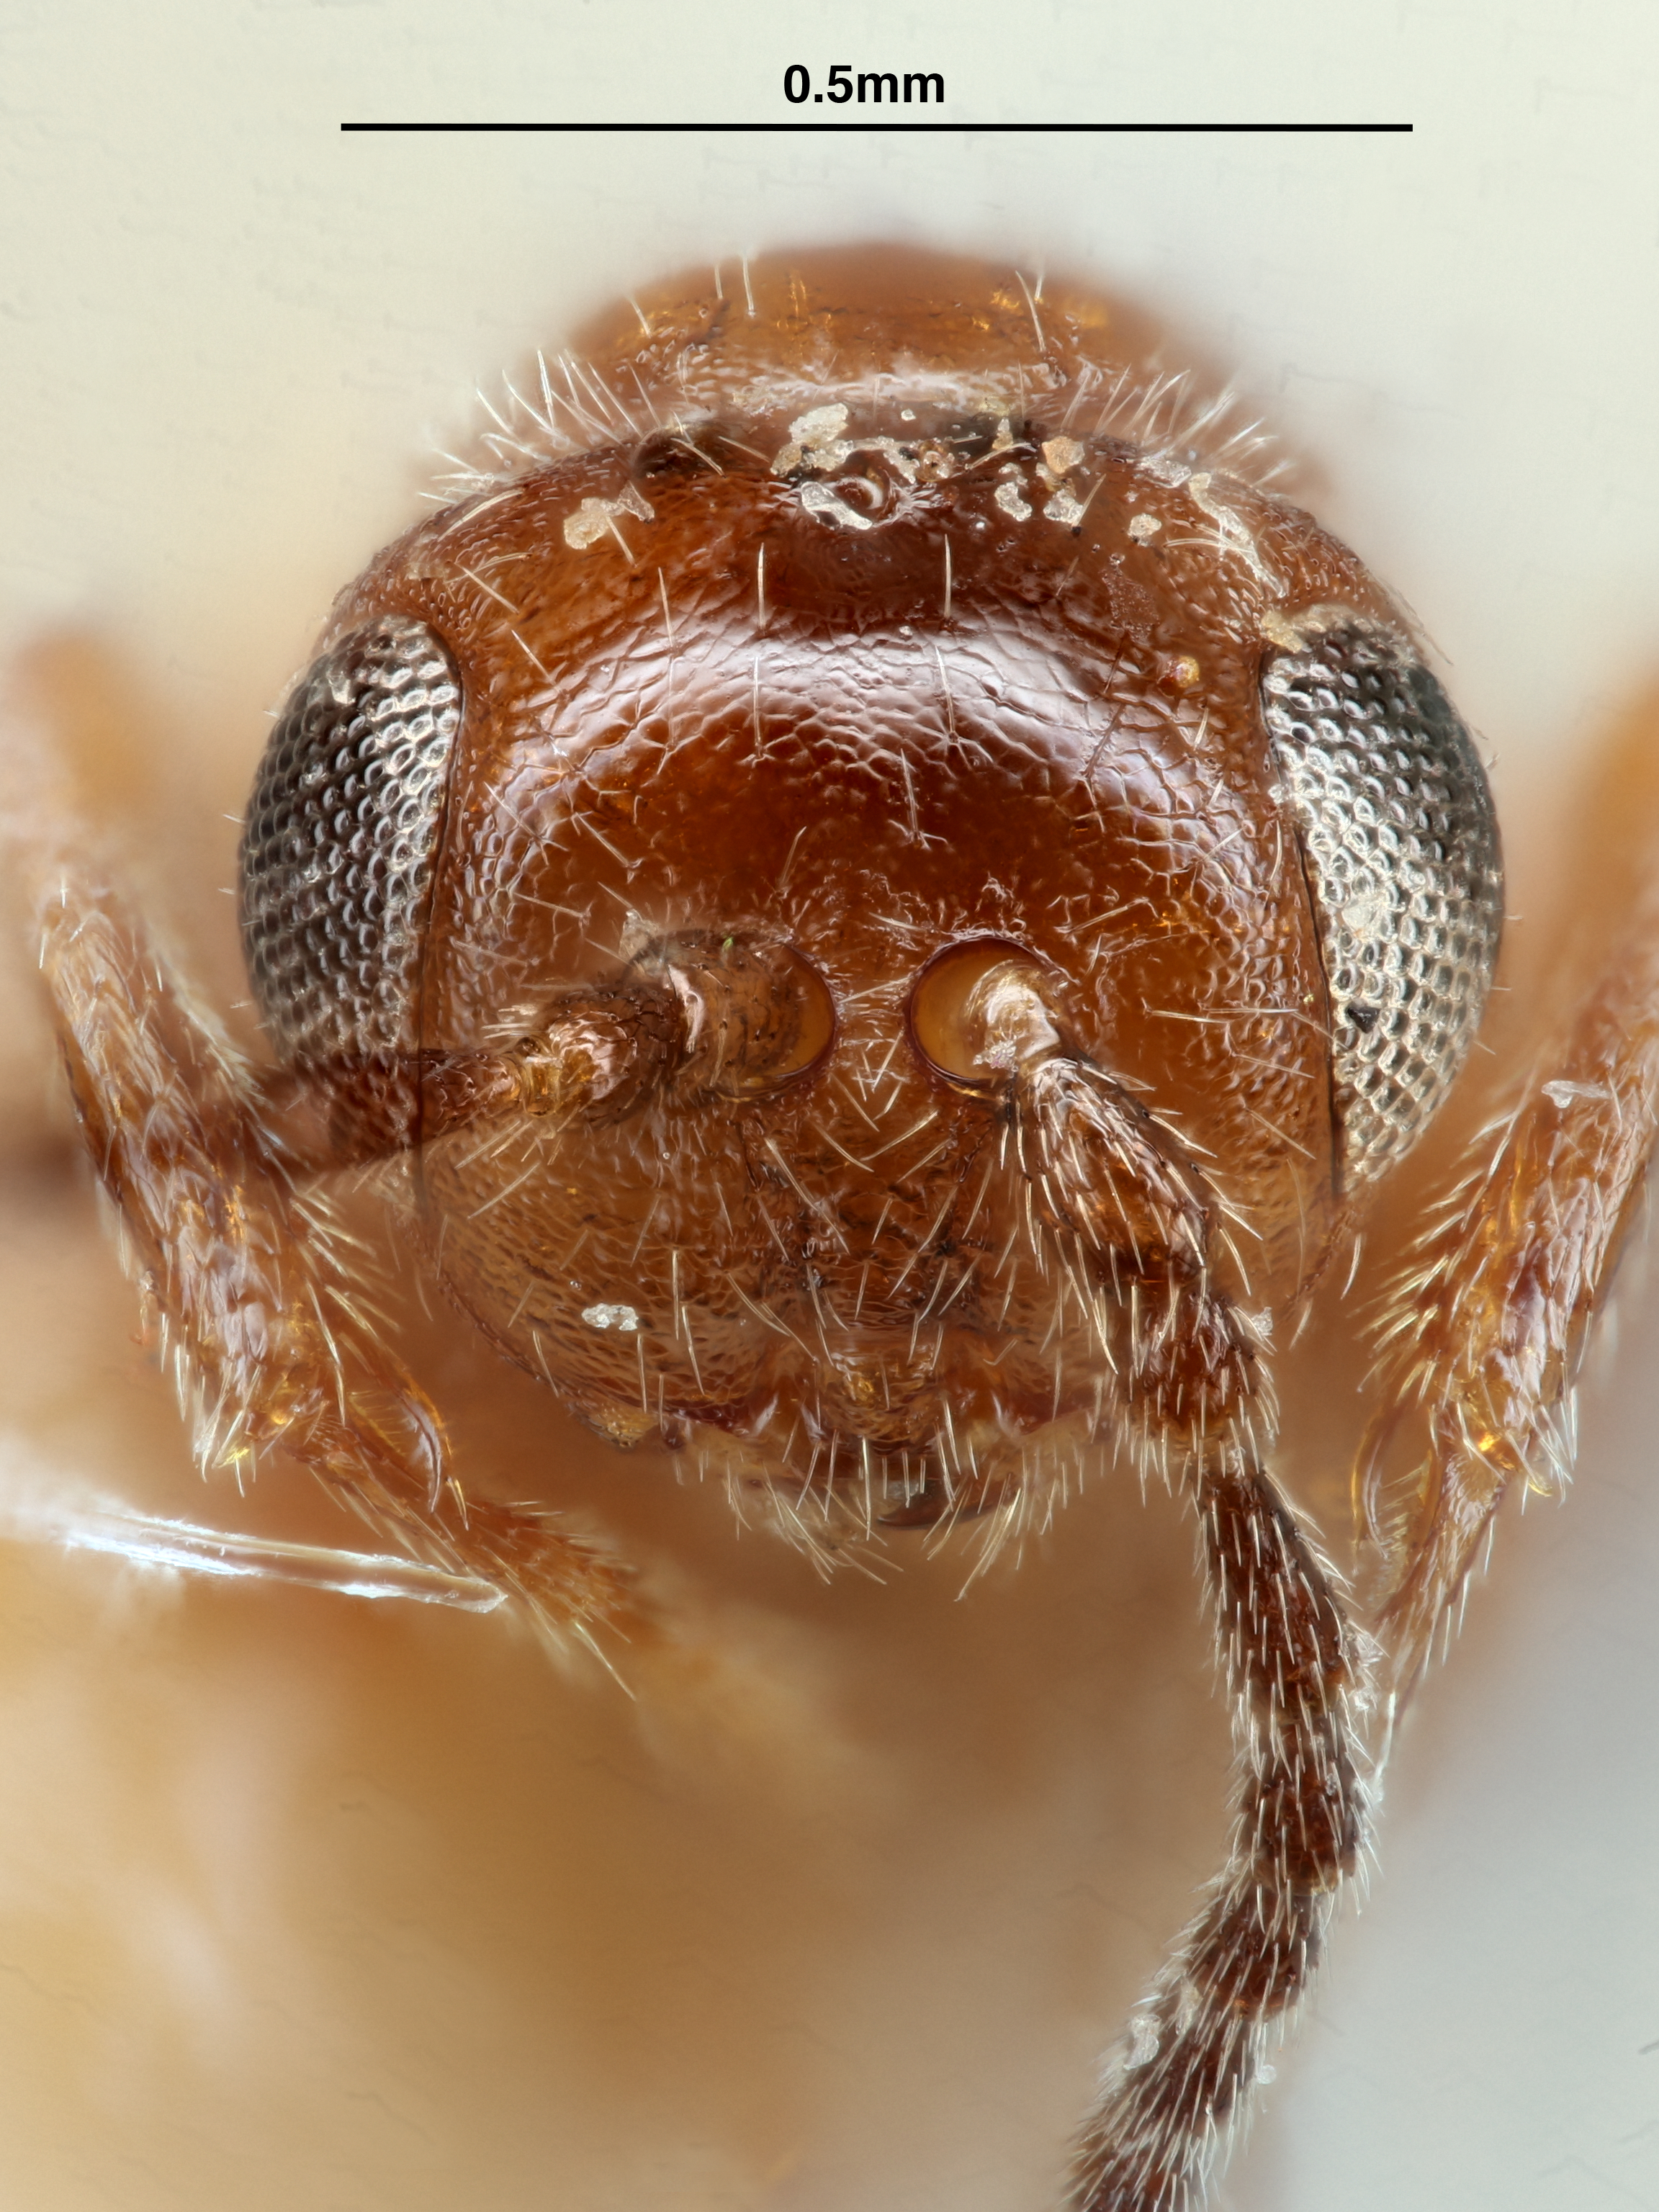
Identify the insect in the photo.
Xanthoteras tuckeri
